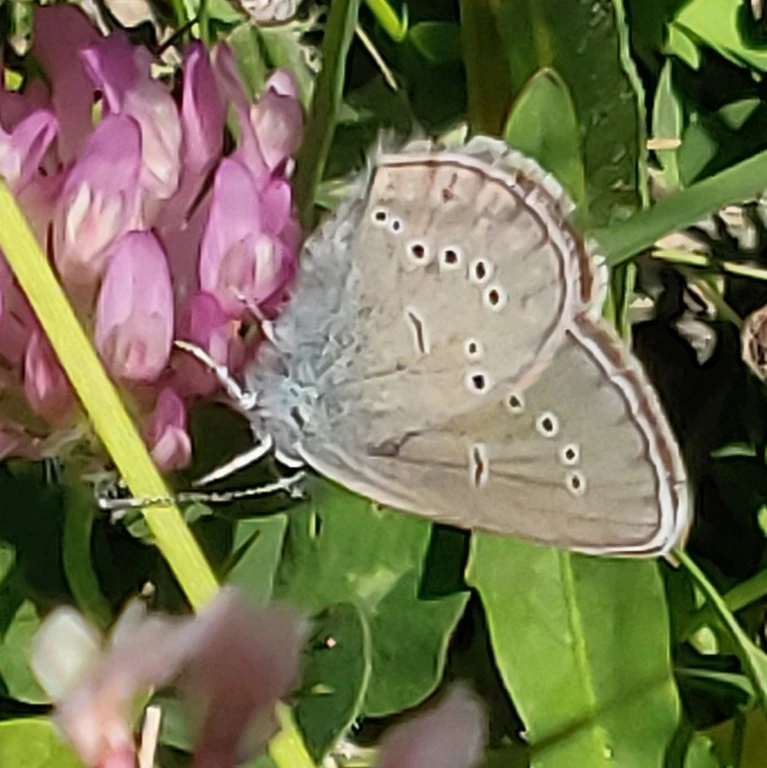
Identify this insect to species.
Cyaniris semiargus
